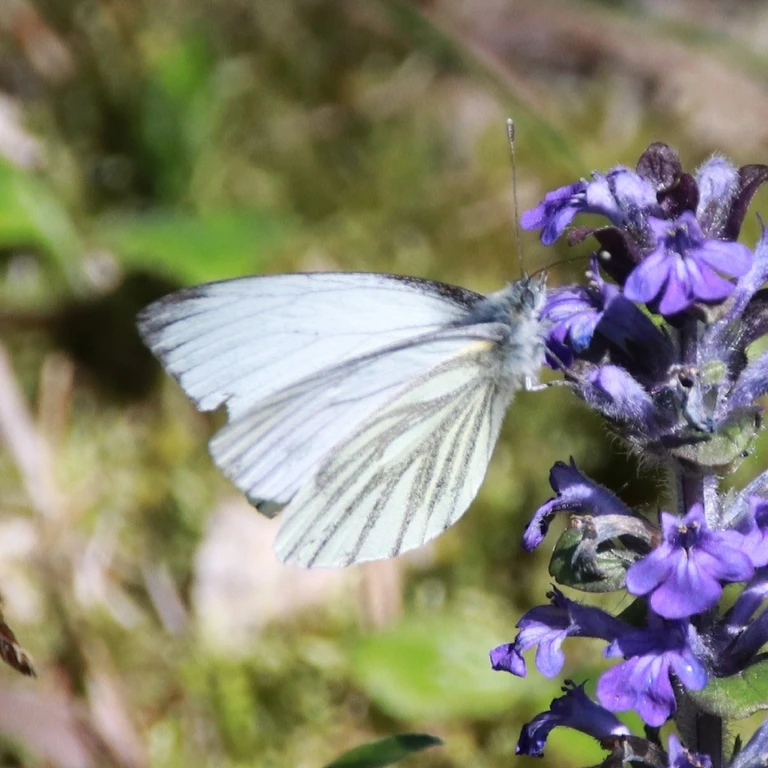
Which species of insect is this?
Pieris napi
